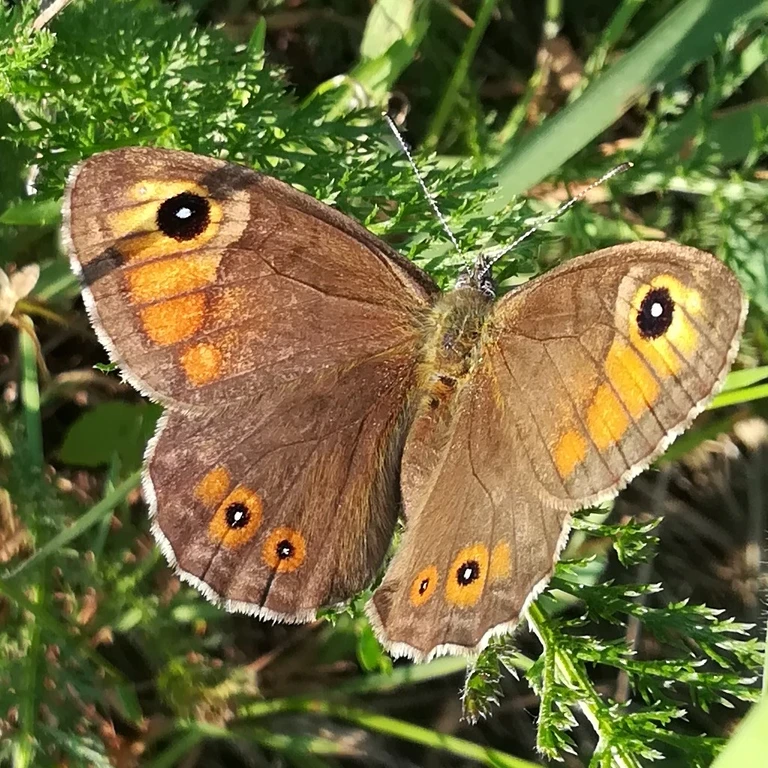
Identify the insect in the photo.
Lasiommata maera (also Pararge maera)
